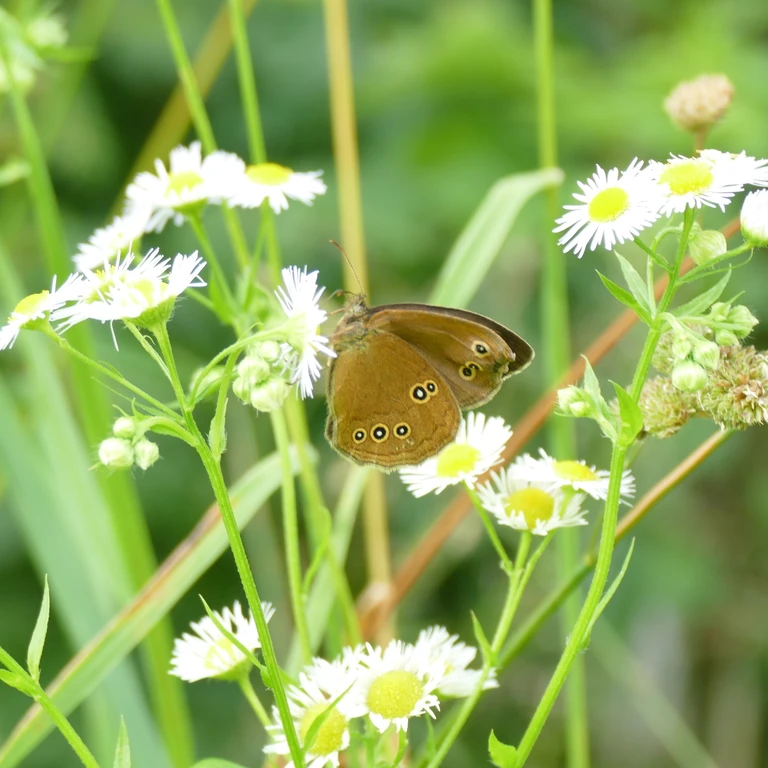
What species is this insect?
Aphantopus hyperantus
